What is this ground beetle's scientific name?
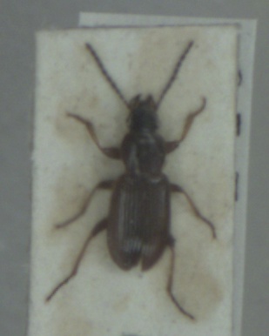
Pedius longicollis
